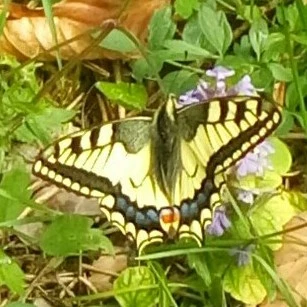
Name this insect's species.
Papilio machaon
